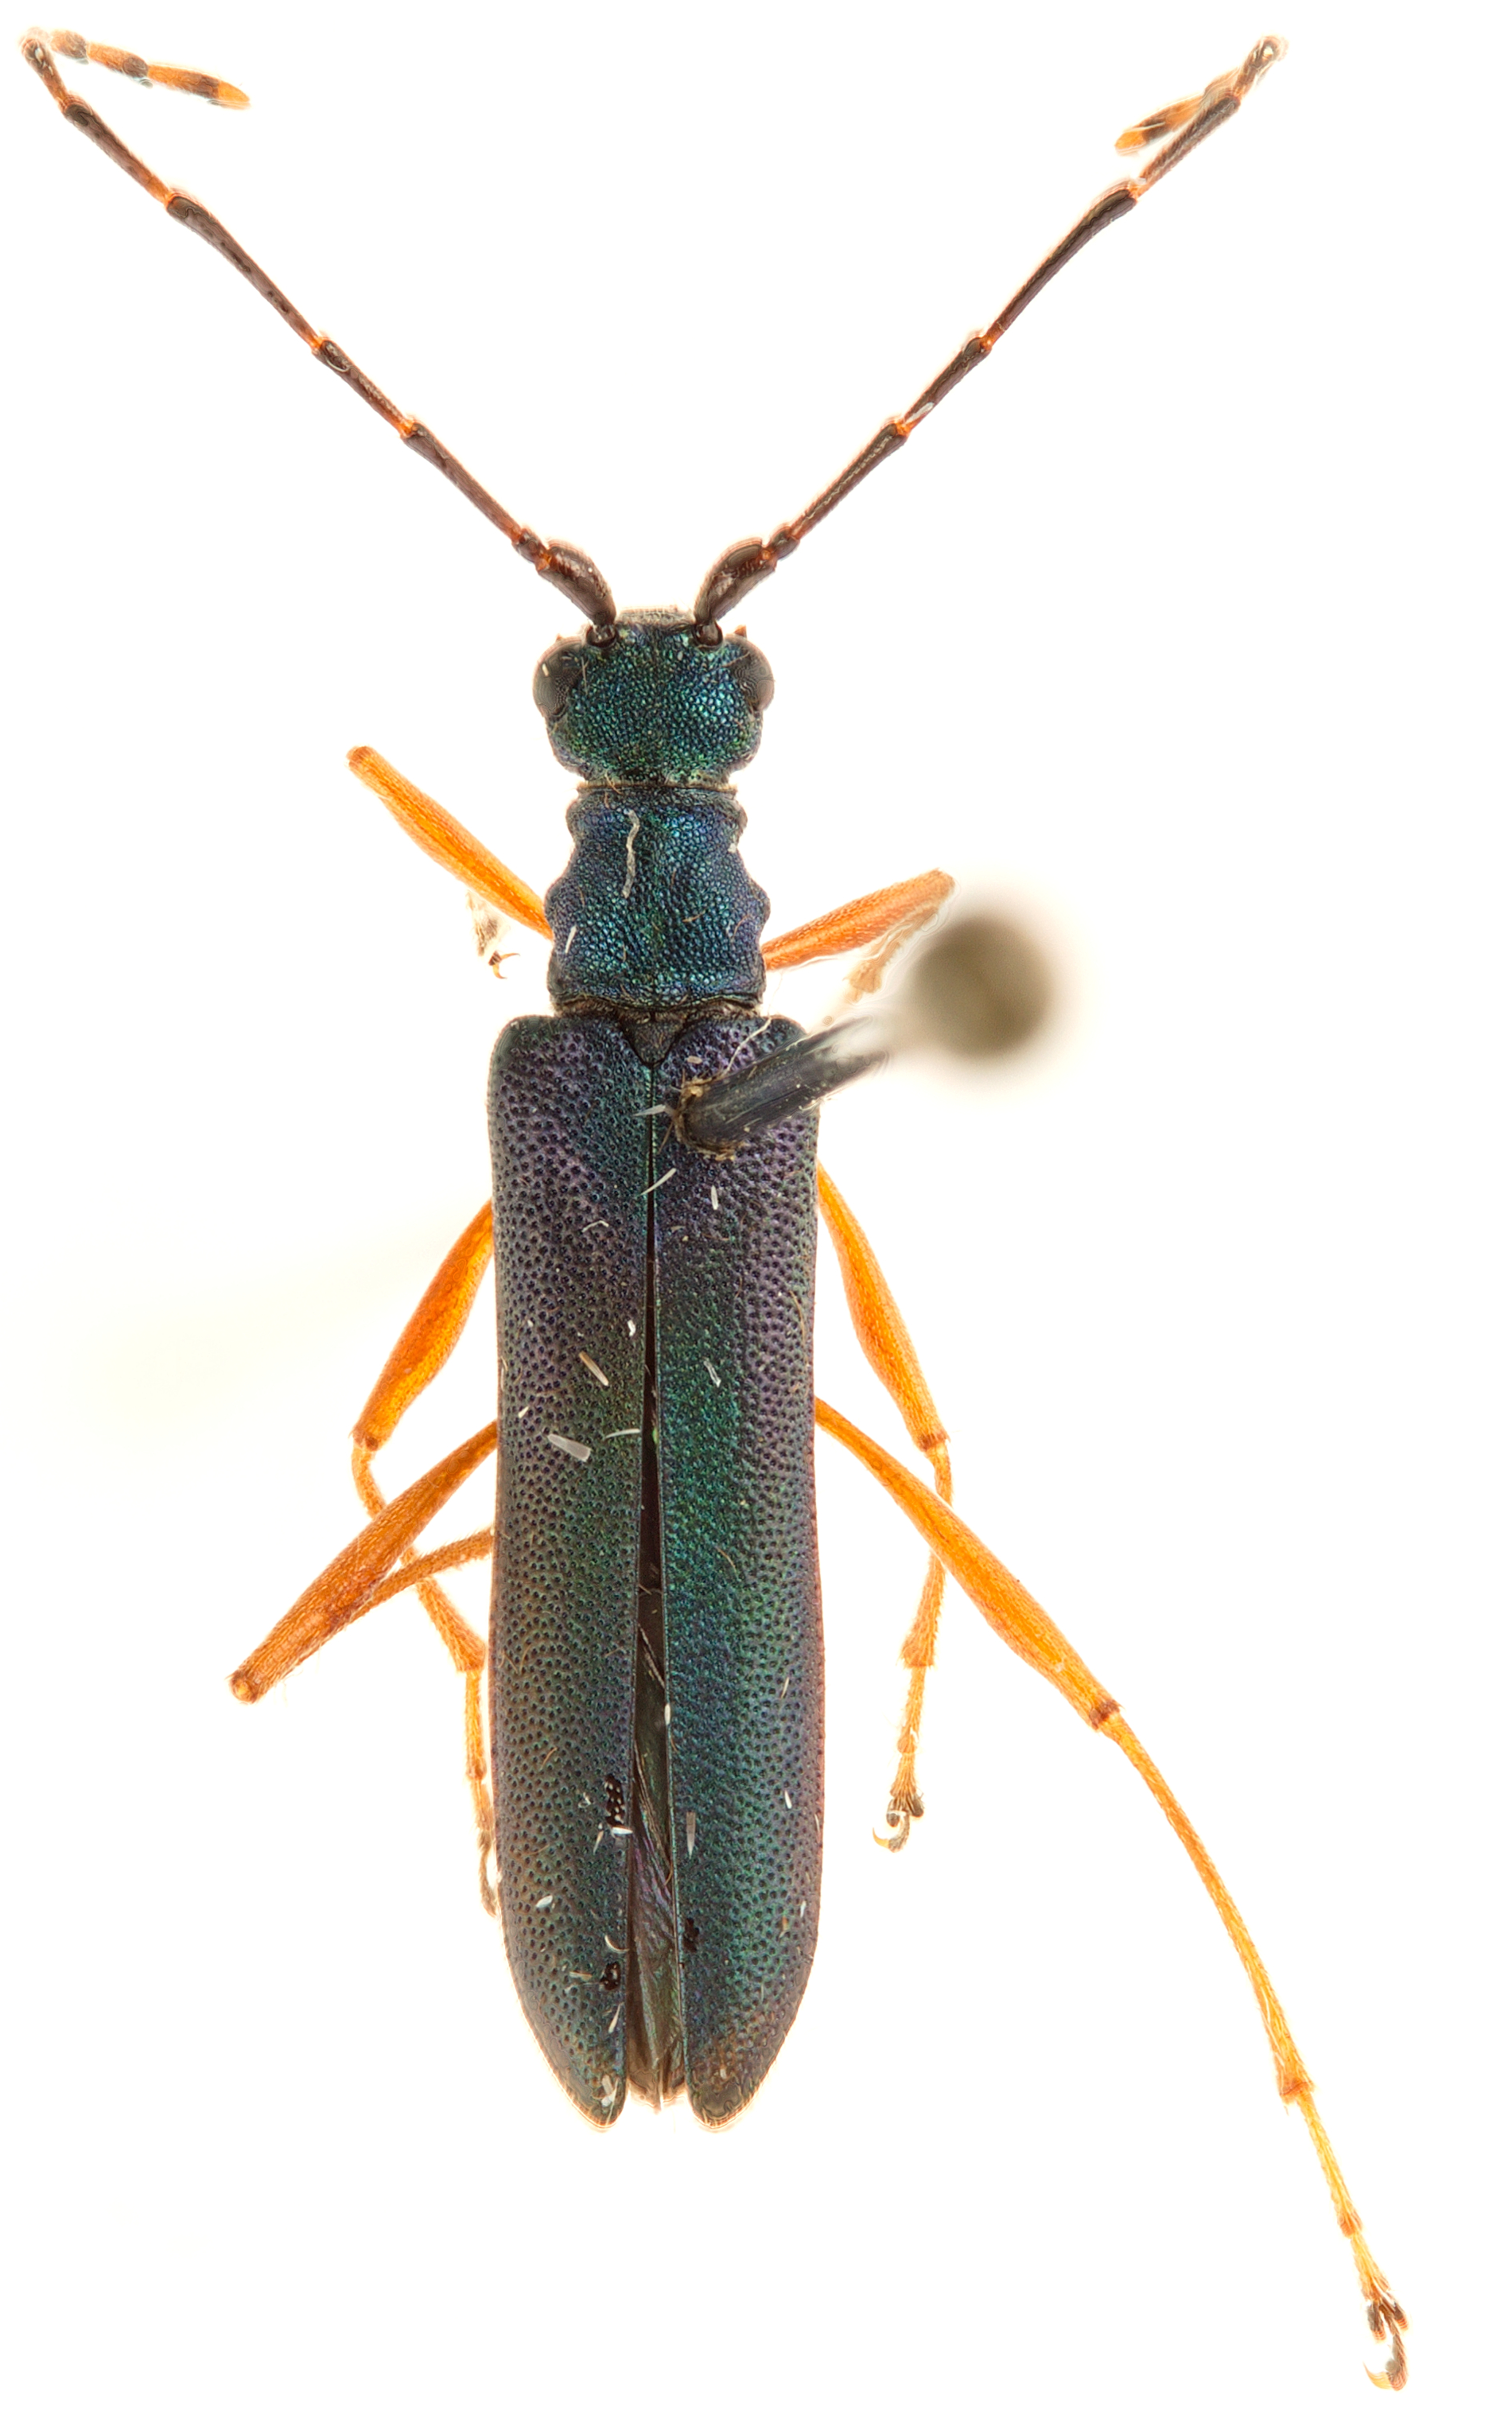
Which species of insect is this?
Encyclops caerulea
